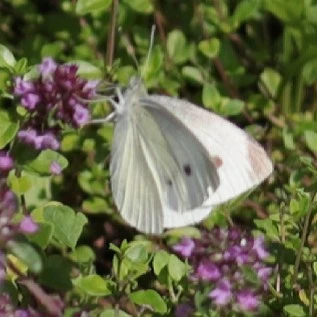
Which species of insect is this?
Pieris rapae
